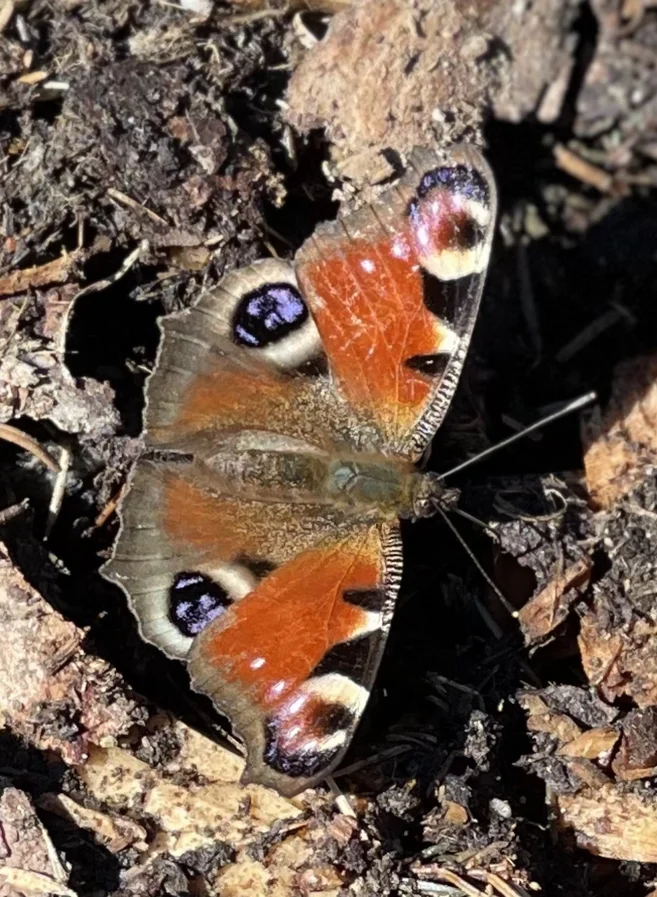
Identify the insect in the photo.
Aglais io
